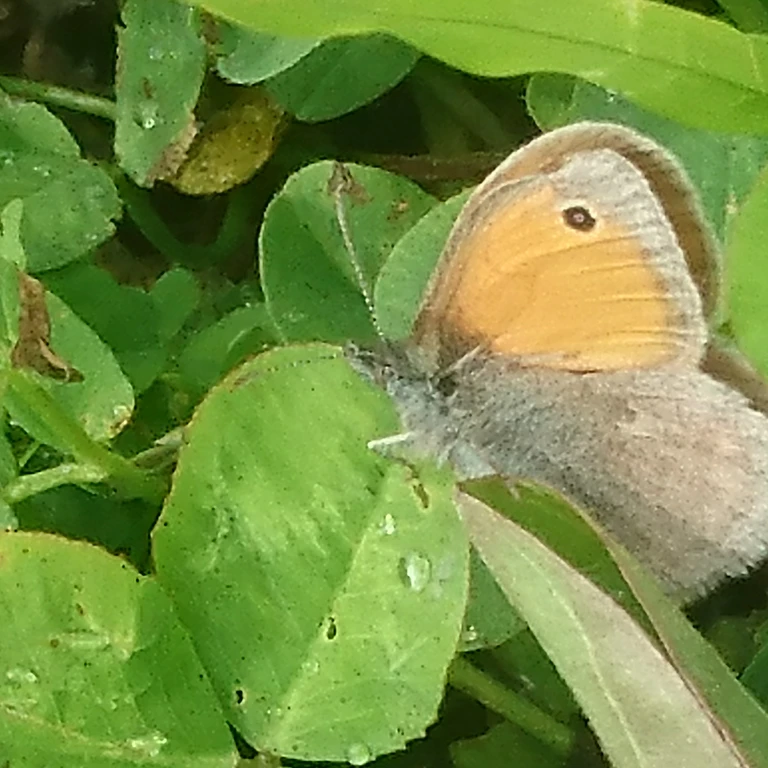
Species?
Coenonympha pamphilus
